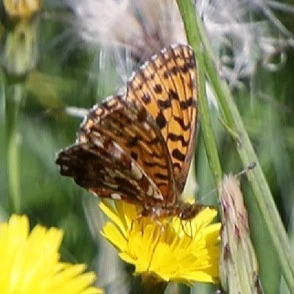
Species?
Boloria dia
